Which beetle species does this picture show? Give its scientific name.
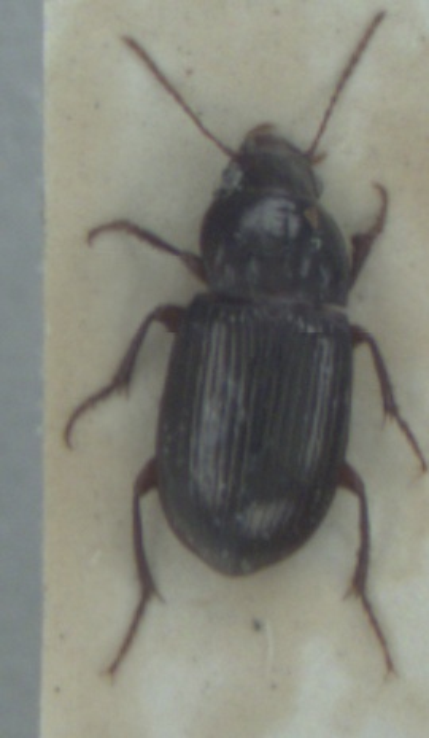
Amara apricaria
